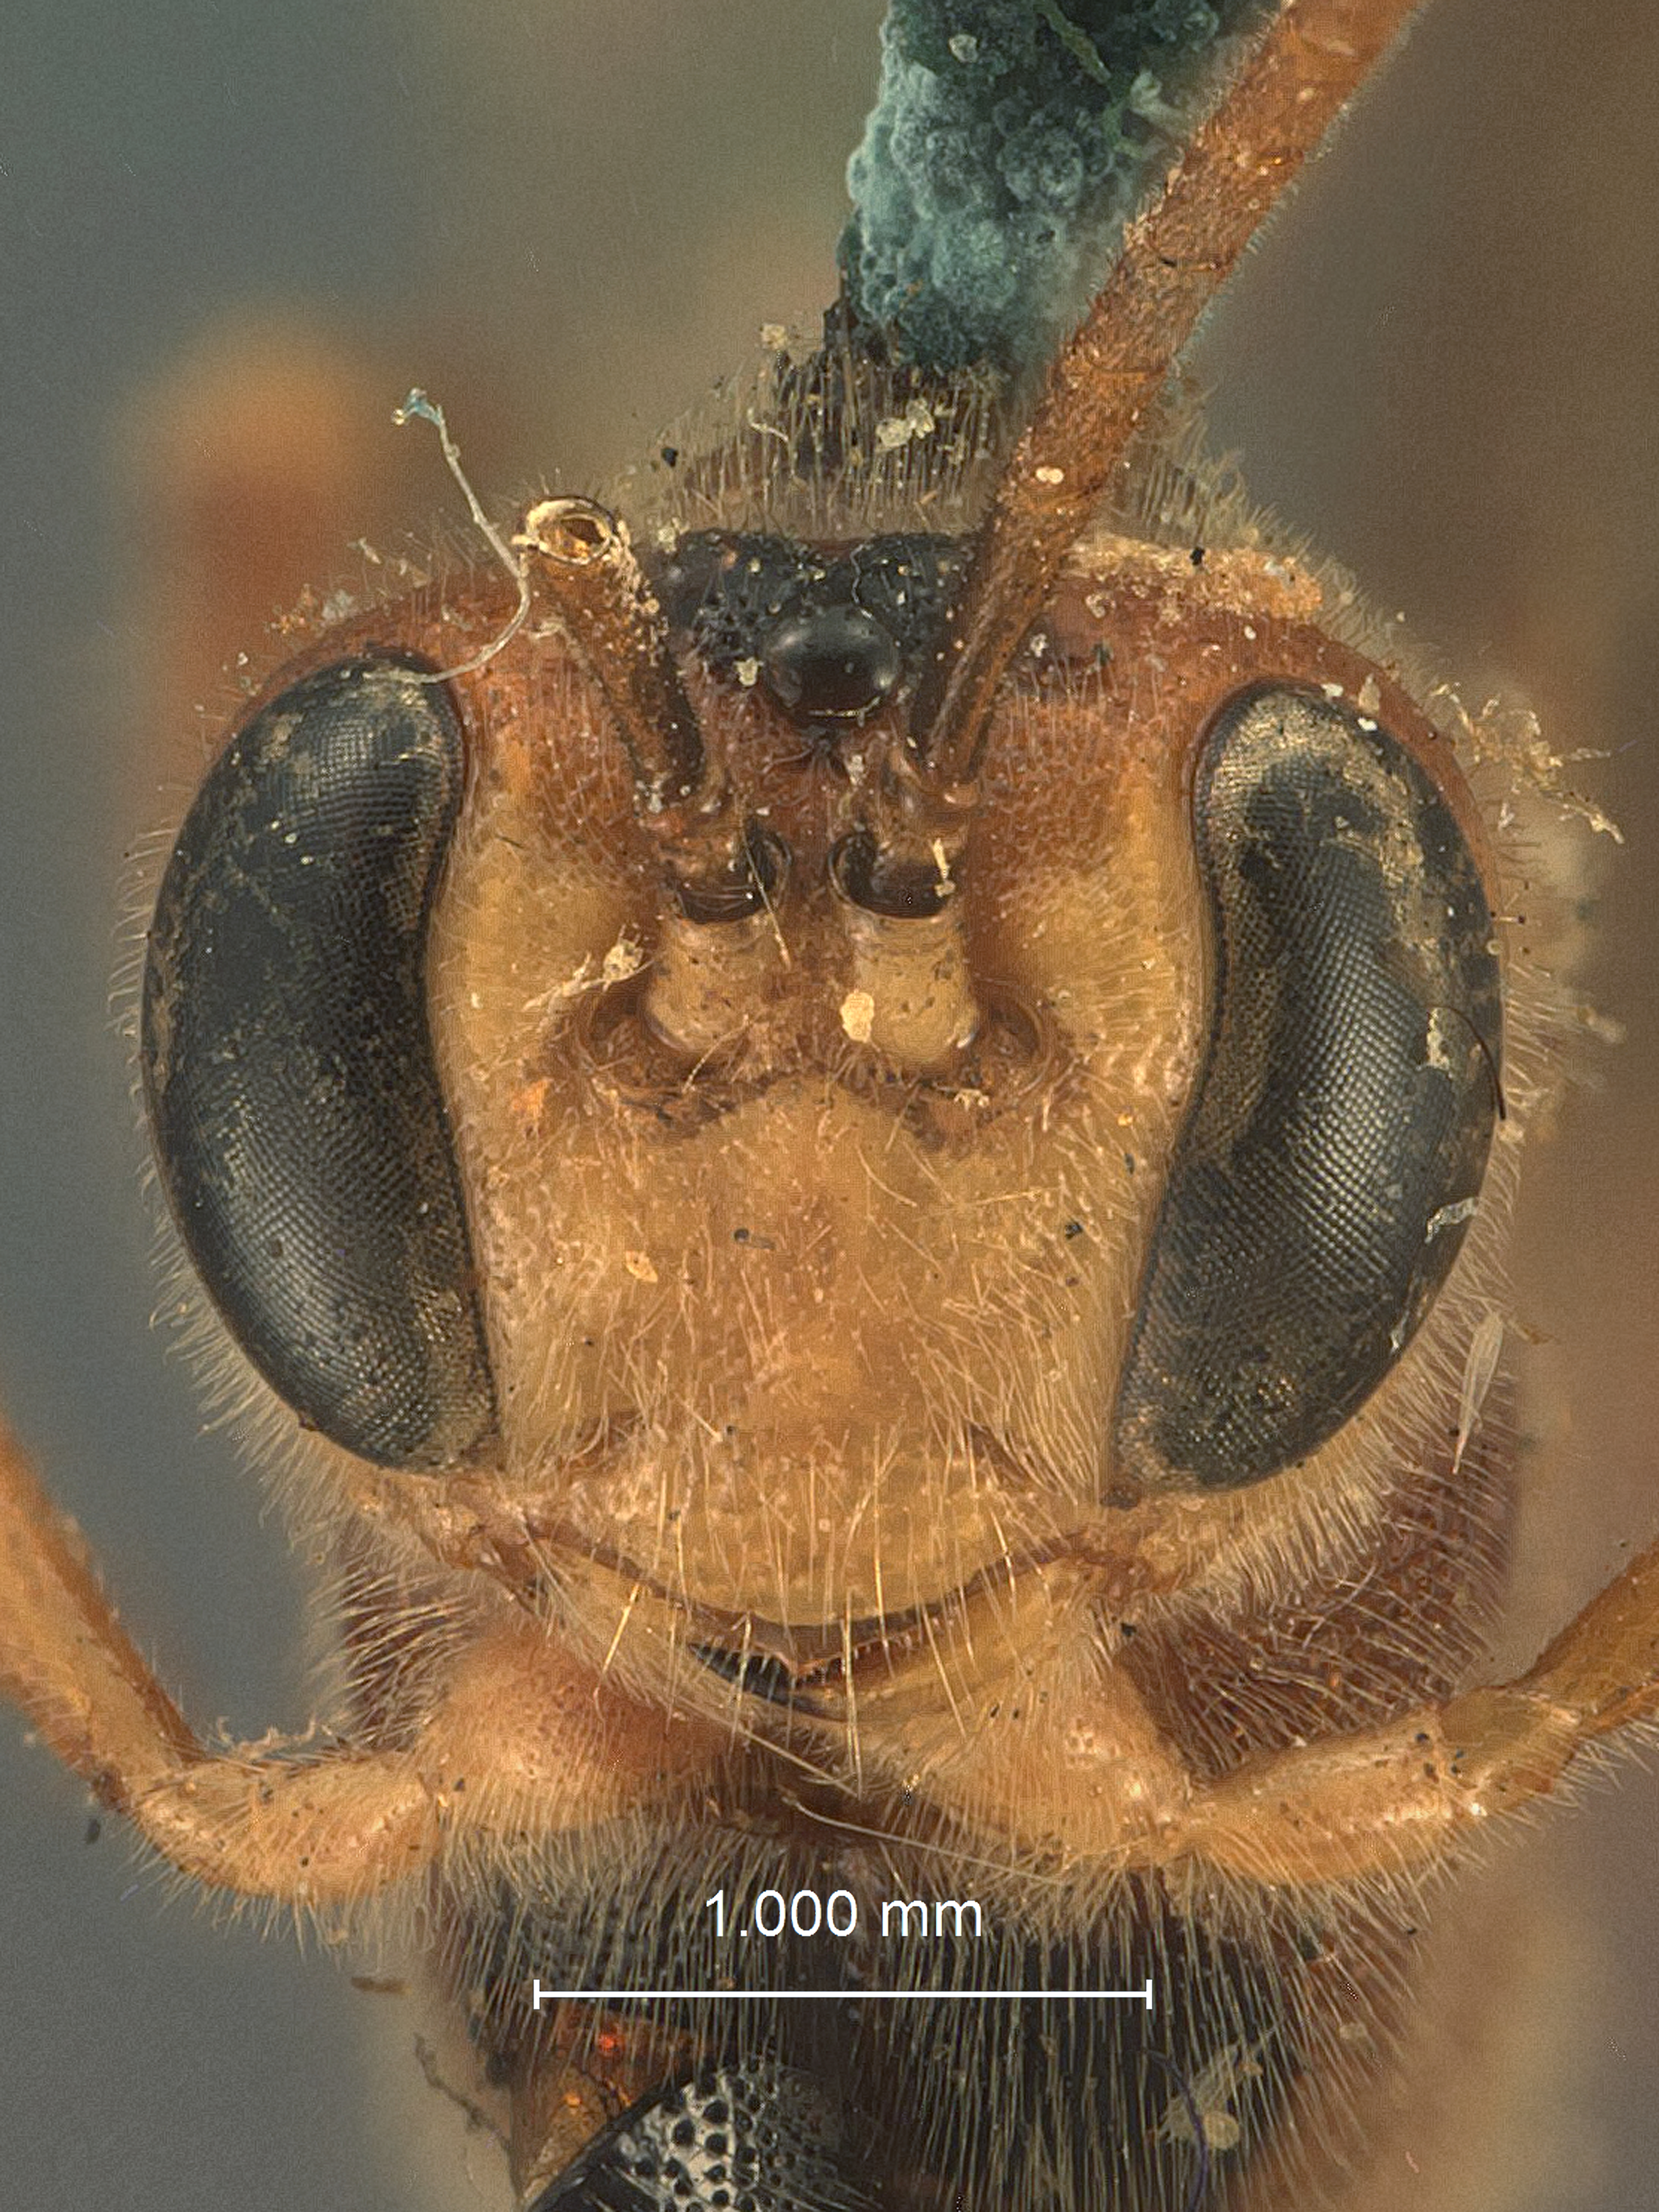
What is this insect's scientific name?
Barylypa indianensis
